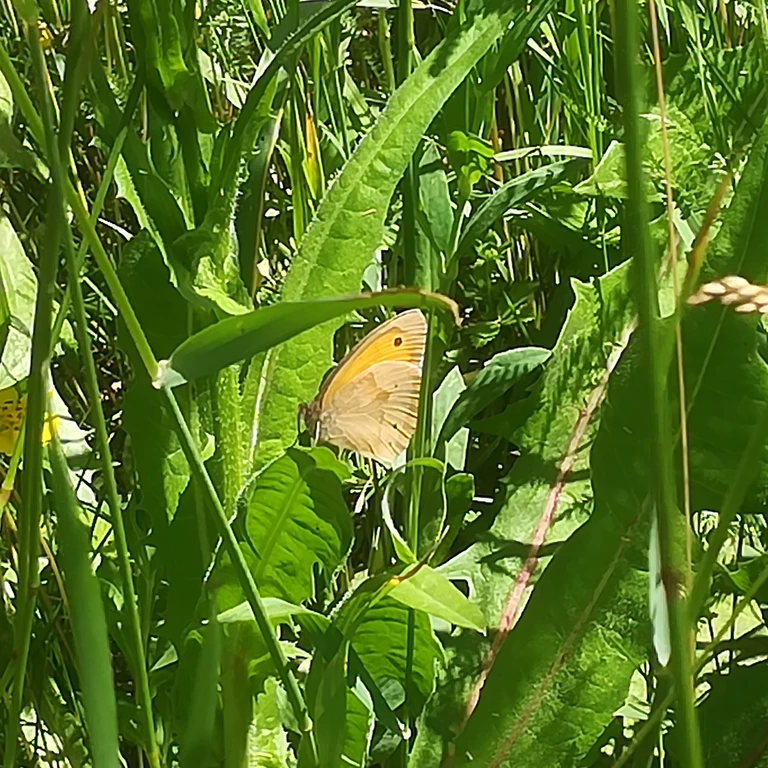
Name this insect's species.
Maniola jurtina
